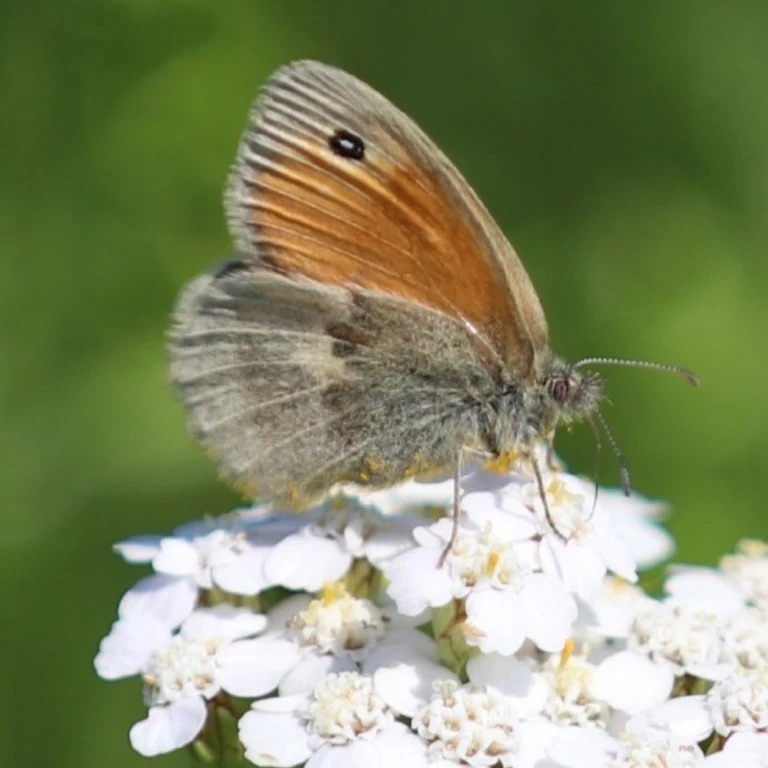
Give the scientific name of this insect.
Coenonympha pamphilus
